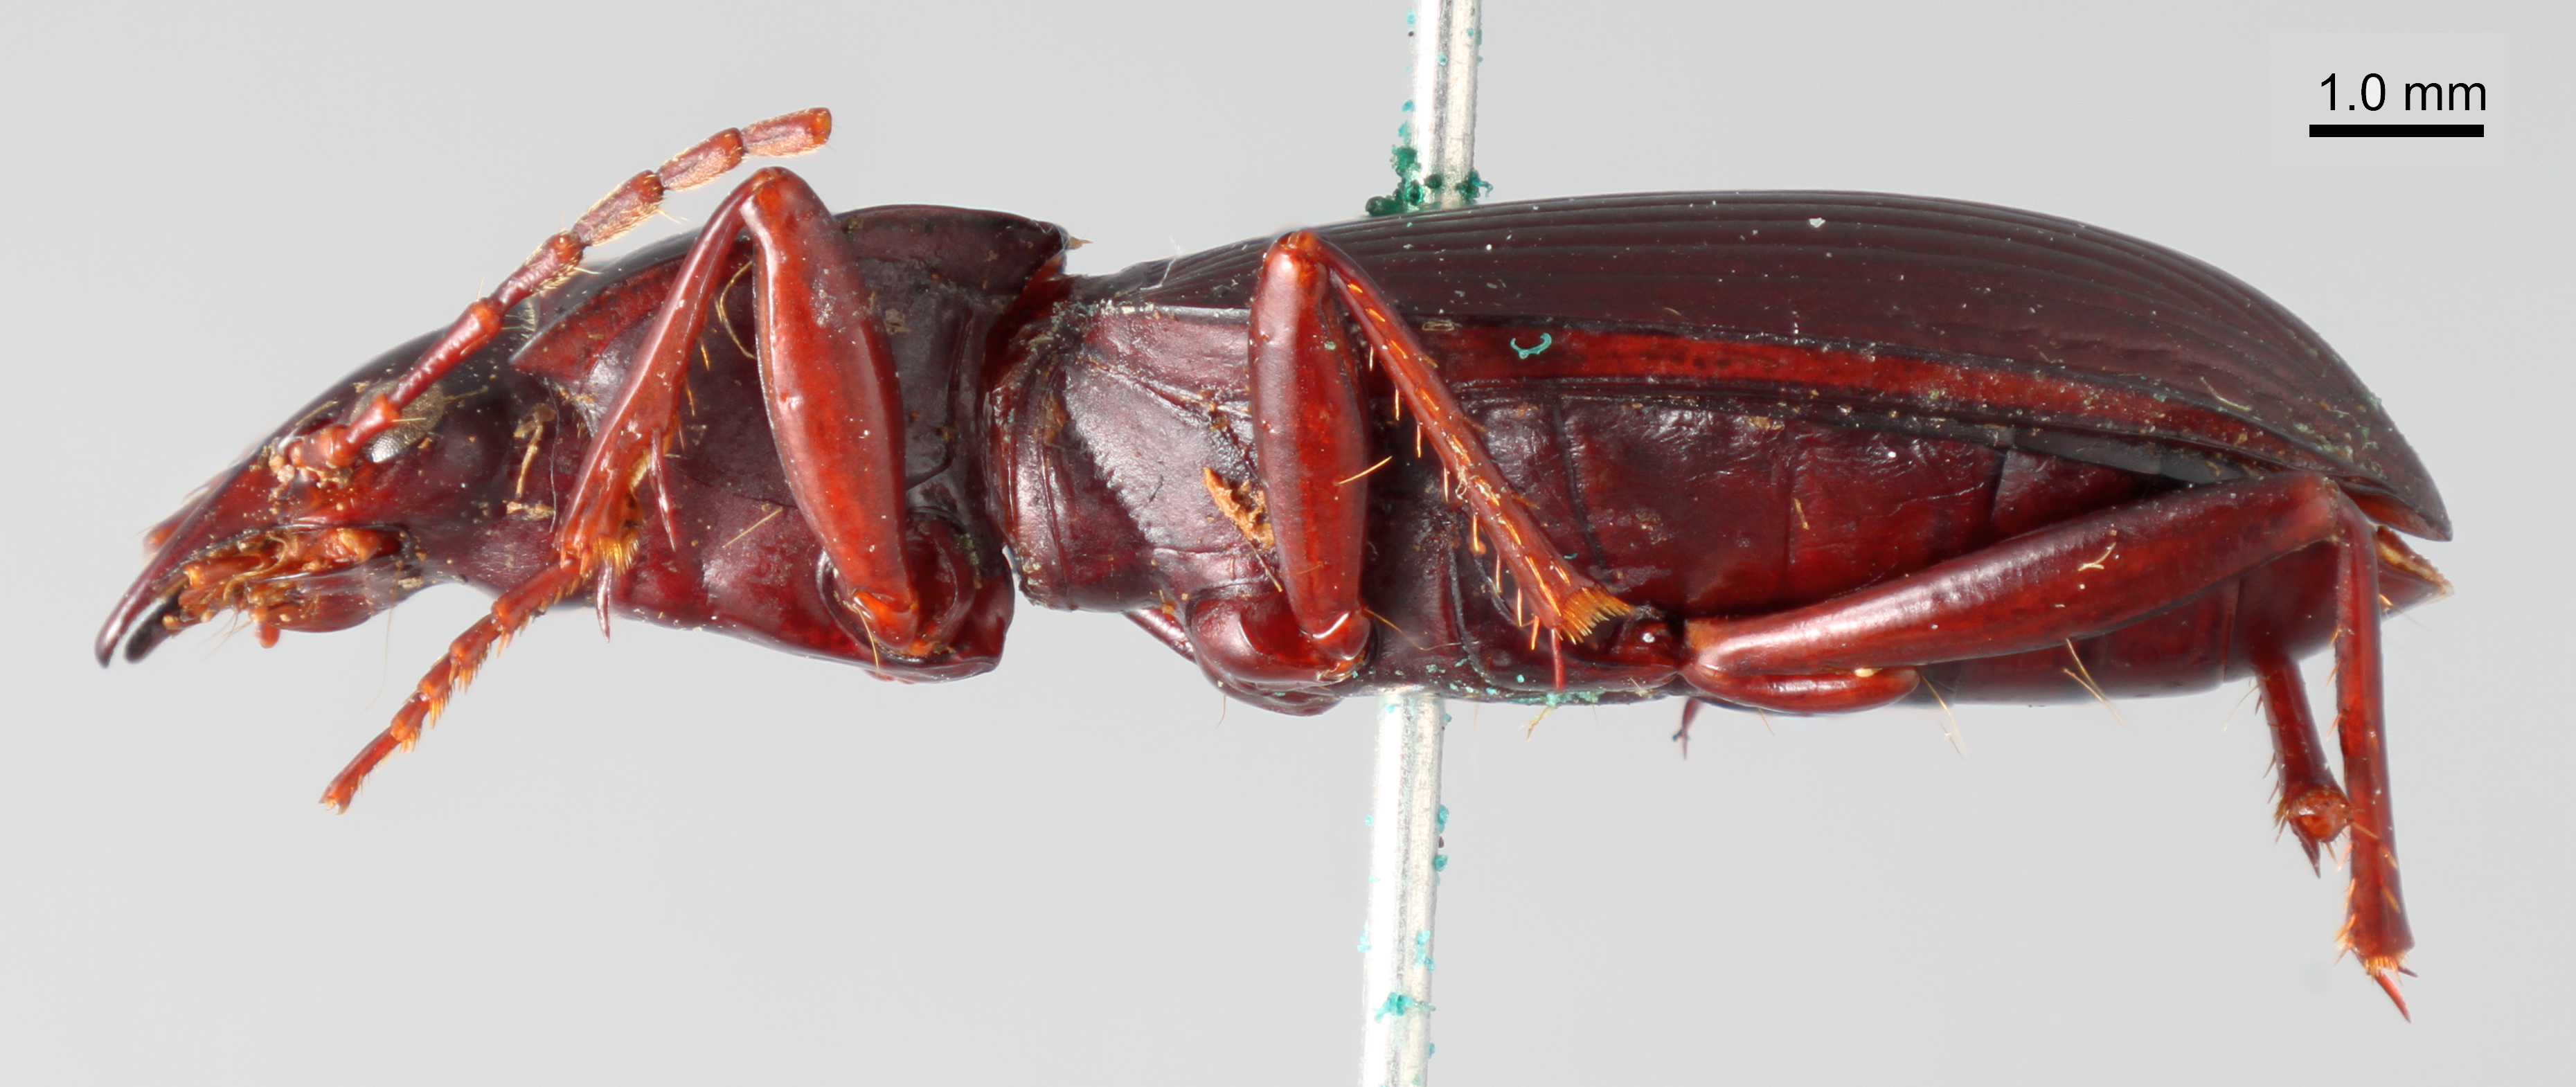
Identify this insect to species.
Pterostichus panticulatus
